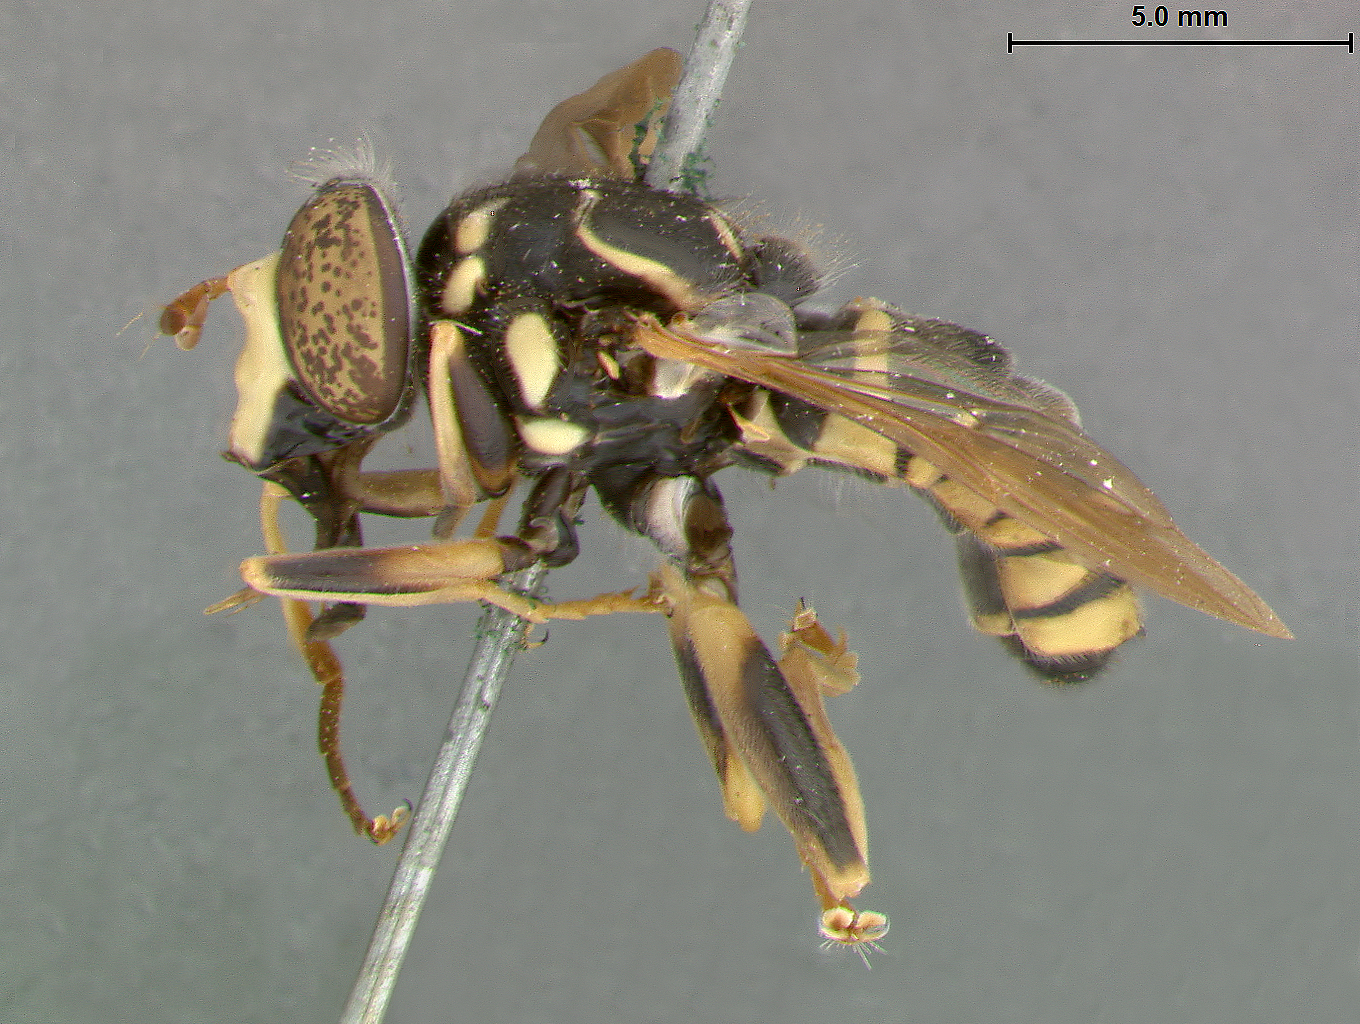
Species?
Spilomyia obscura
